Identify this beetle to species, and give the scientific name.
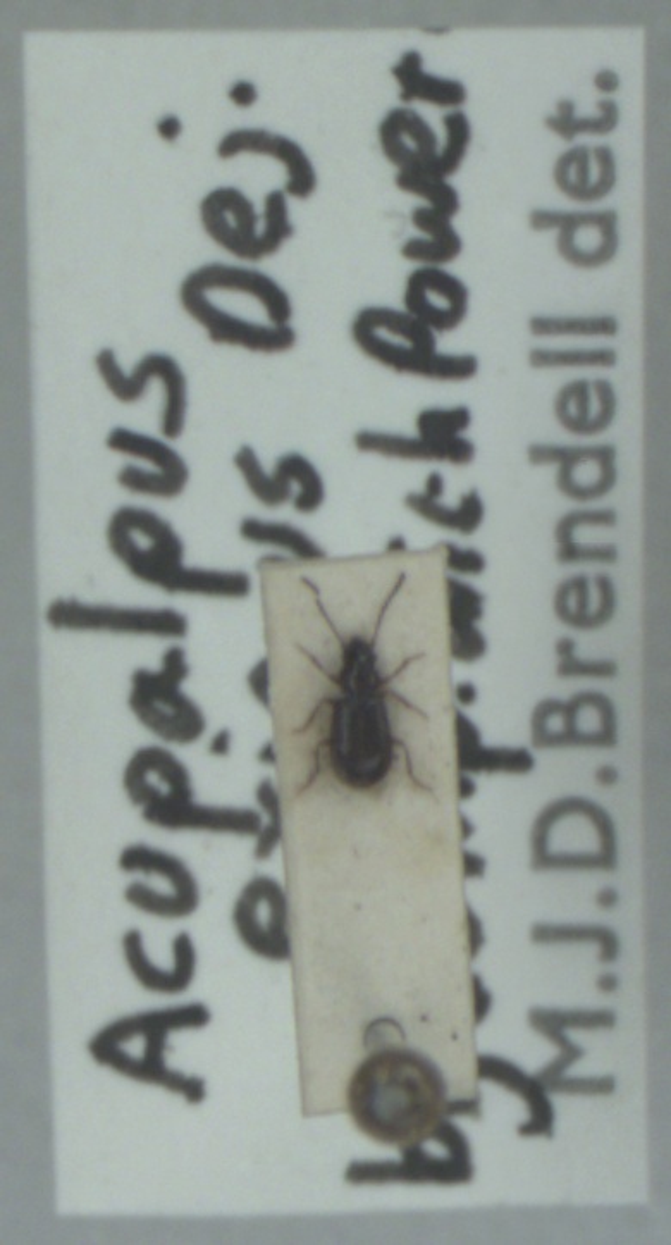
Acupalpus exiguus
